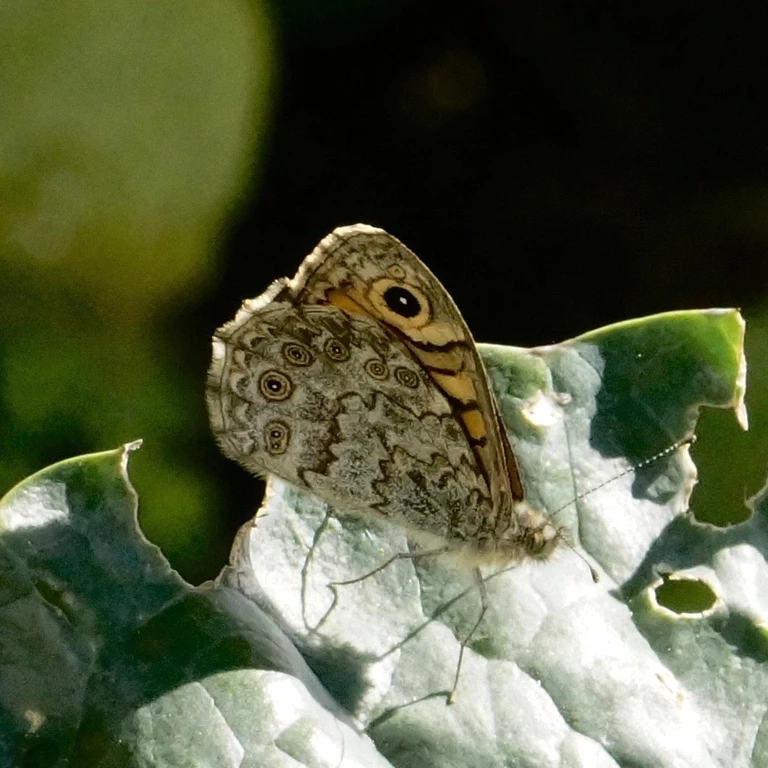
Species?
Lasiommata megera (also Pararge megera)
